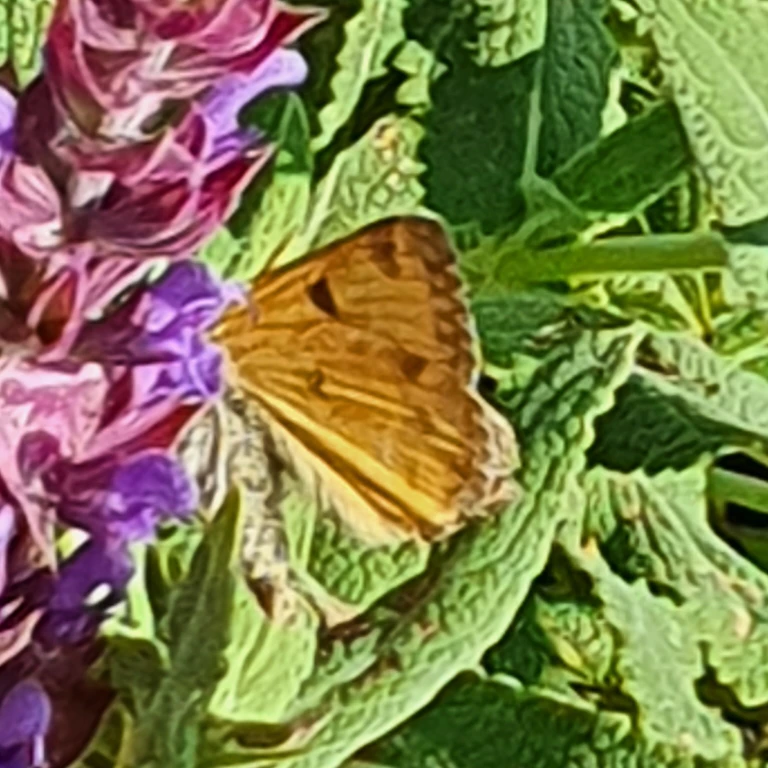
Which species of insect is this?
Euclidia glyphica
